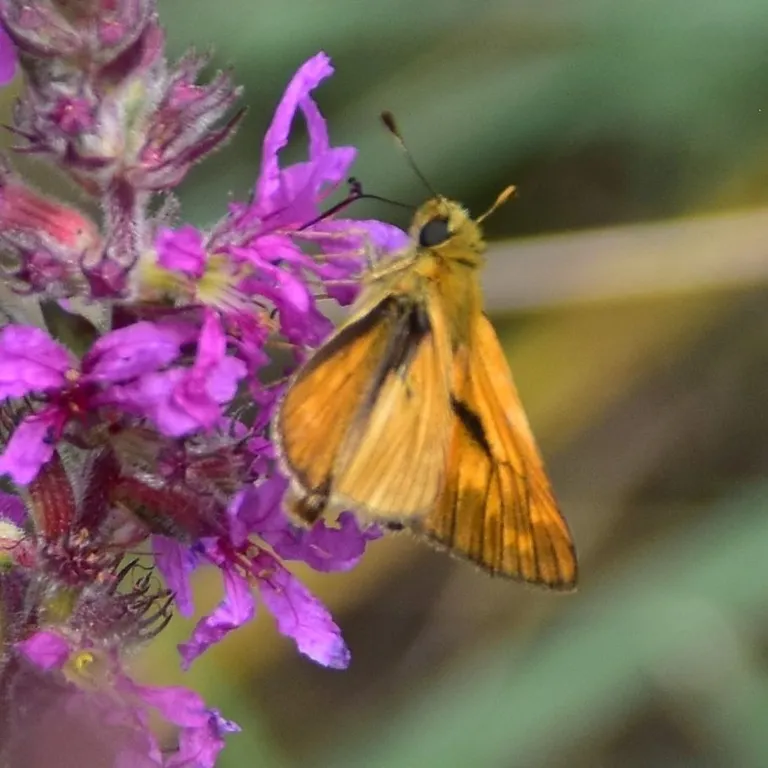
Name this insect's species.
Ochlodes sylvanus (also Ochlodes venata)
